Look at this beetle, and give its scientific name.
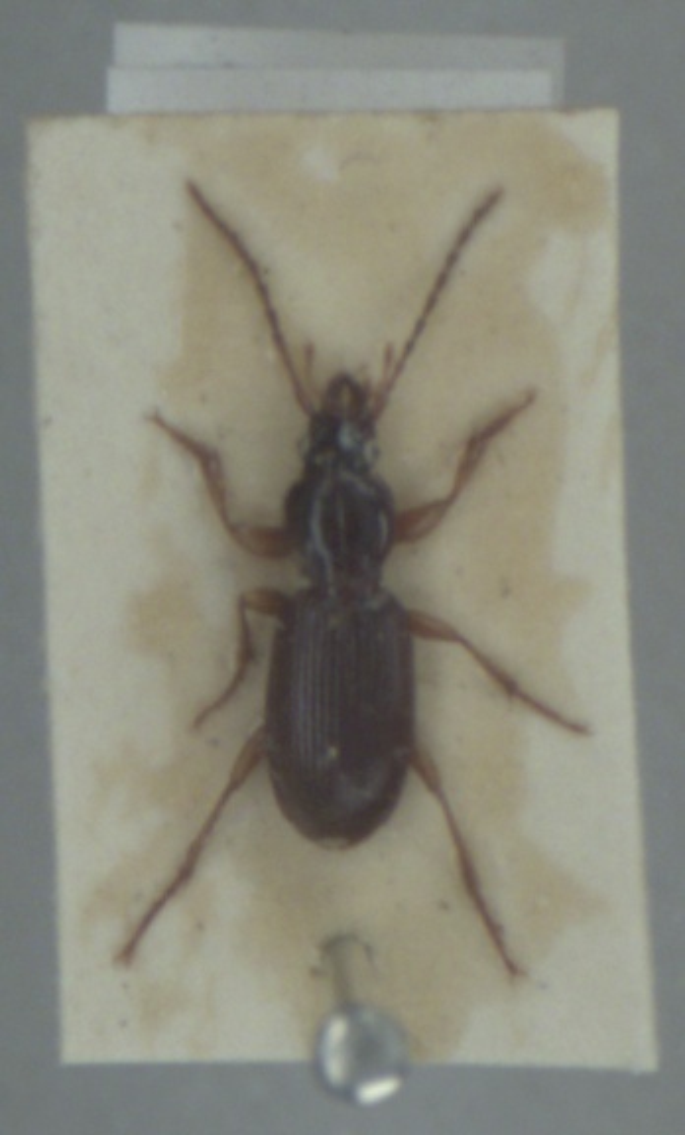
Stomis pumicatus
